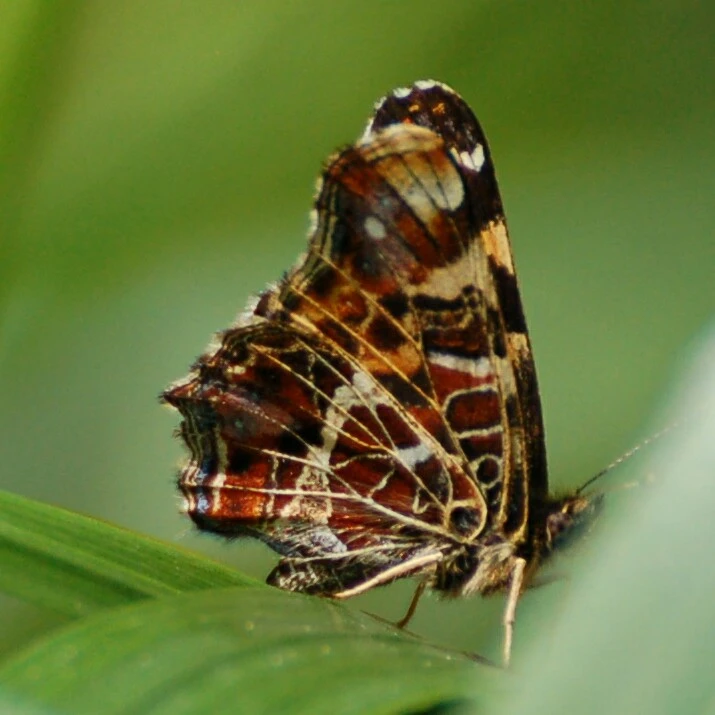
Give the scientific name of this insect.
Araschnia levana
